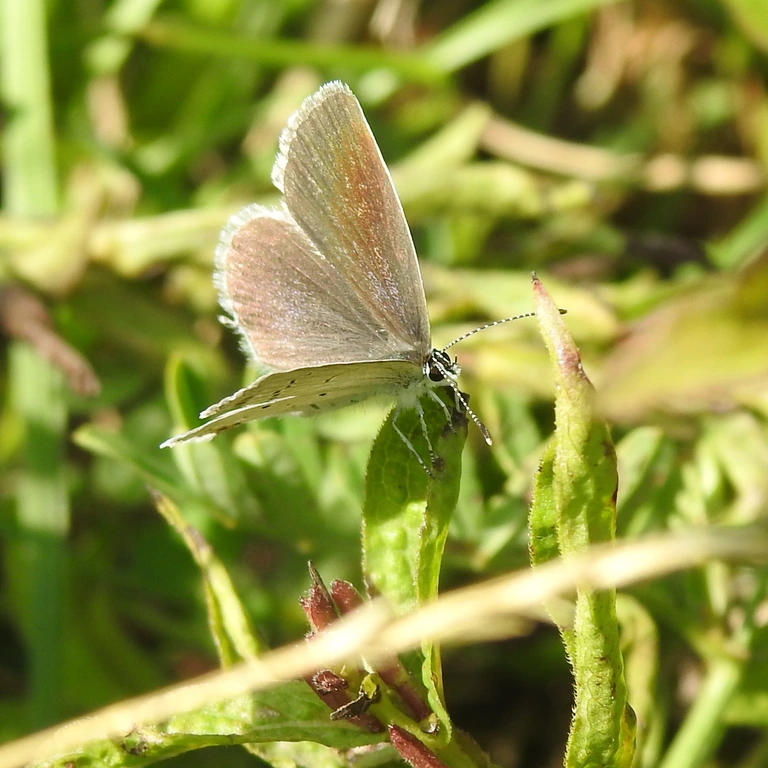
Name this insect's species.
Cupido argiades (also Elkalyce argiades)
